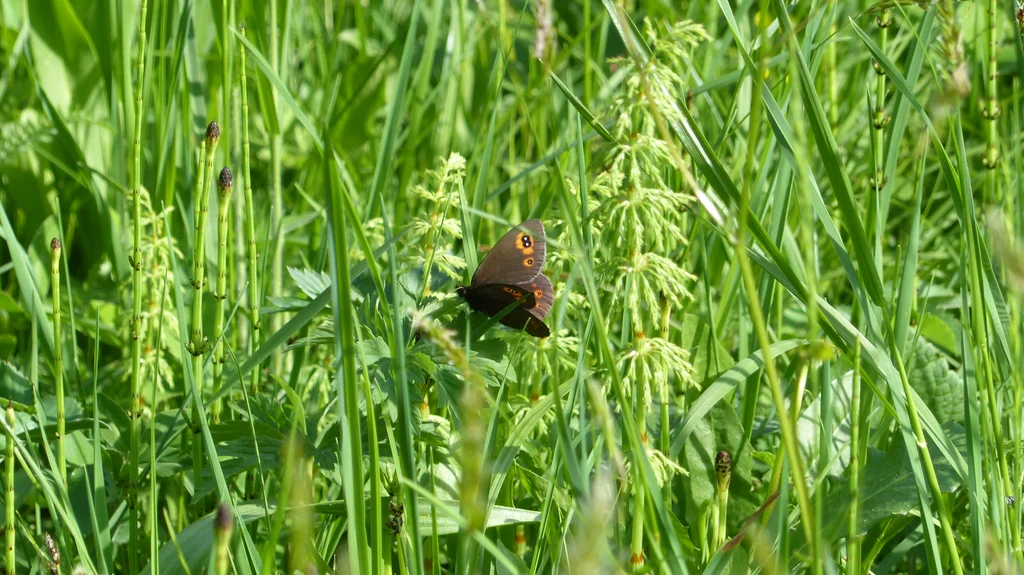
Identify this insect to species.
Erebia medusa
